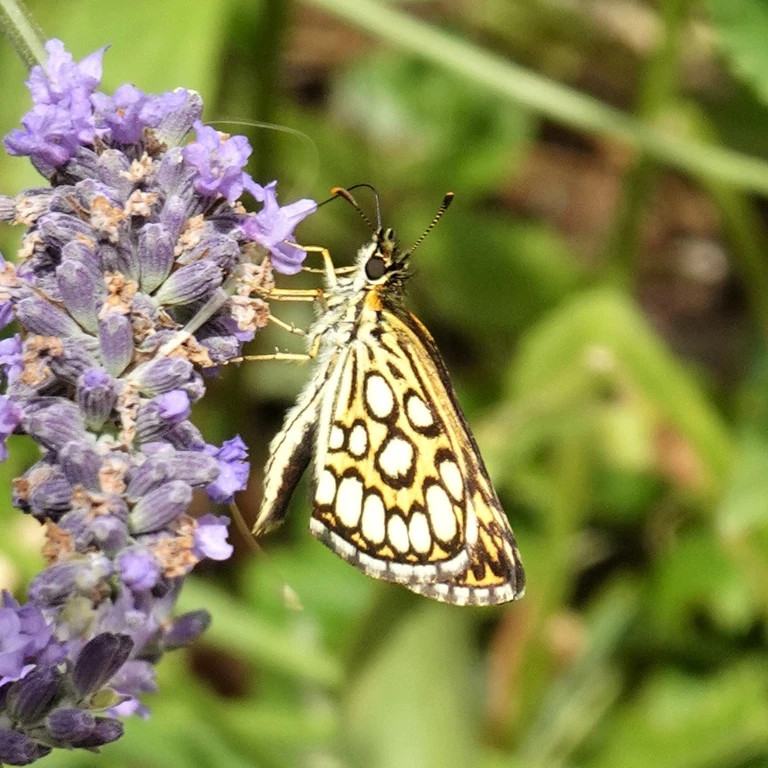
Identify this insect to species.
Heteropterus morpheus
